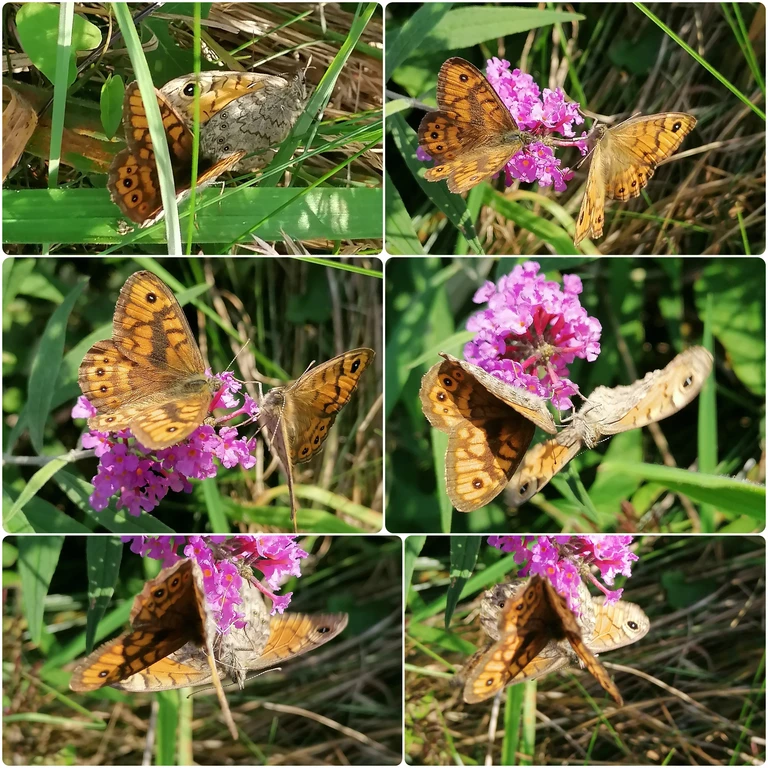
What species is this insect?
Lasiommata megera (also Pararge megera)
